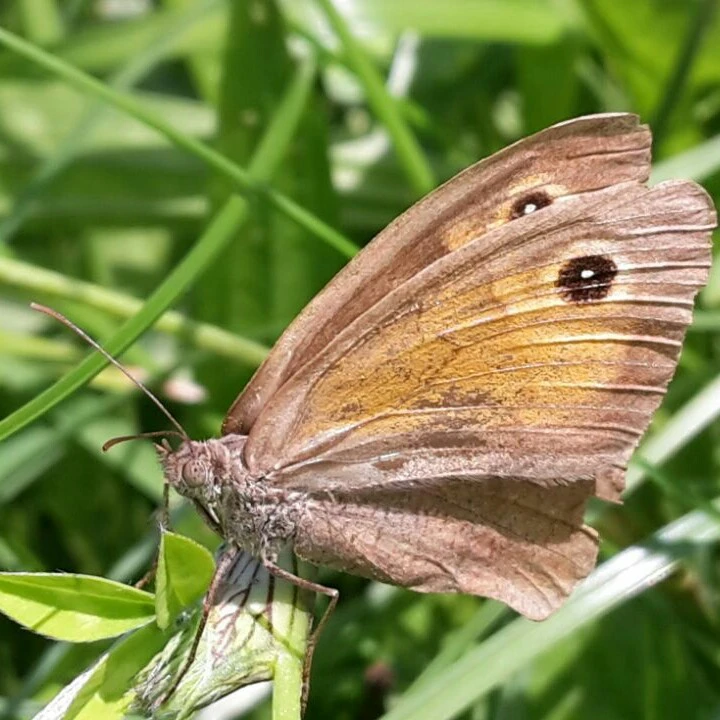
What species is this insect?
Maniola jurtina
